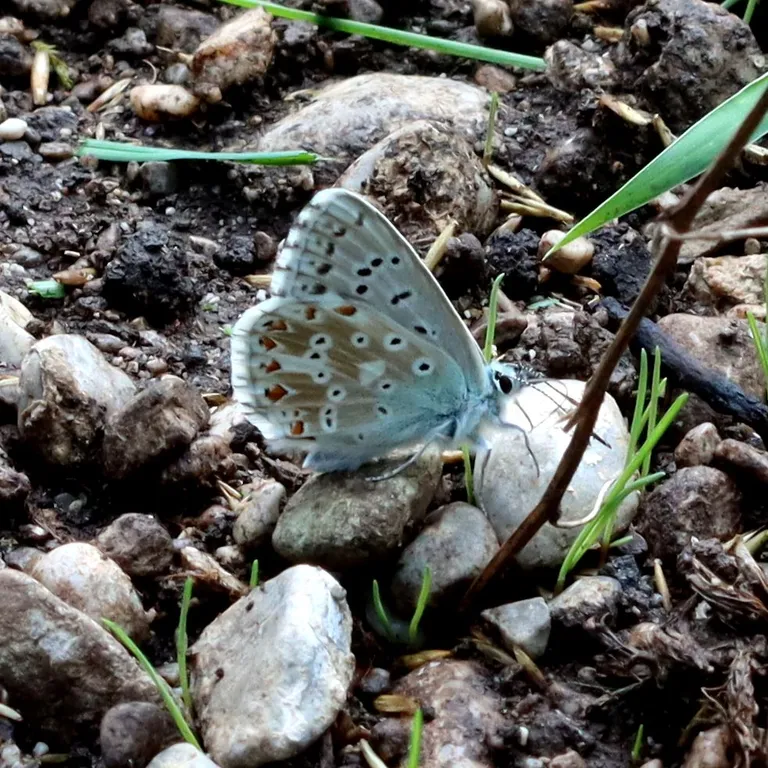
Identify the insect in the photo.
Lysandra coridon
